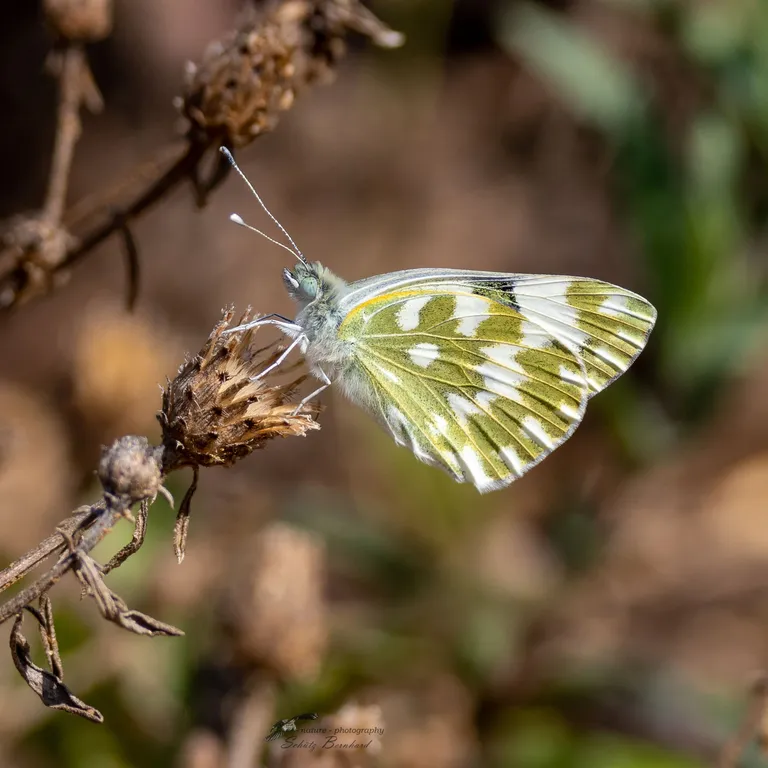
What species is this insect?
Pontia edusa
